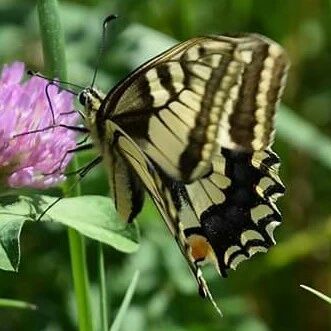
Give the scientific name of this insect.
Papilio machaon
